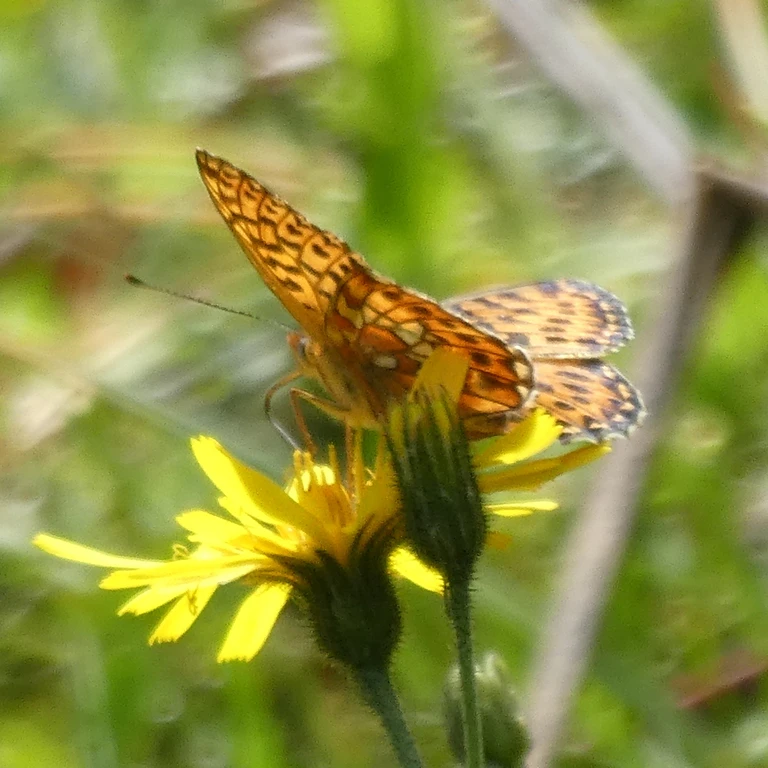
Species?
Boloria euphrosyne (also Clossiana euphrosyne)
